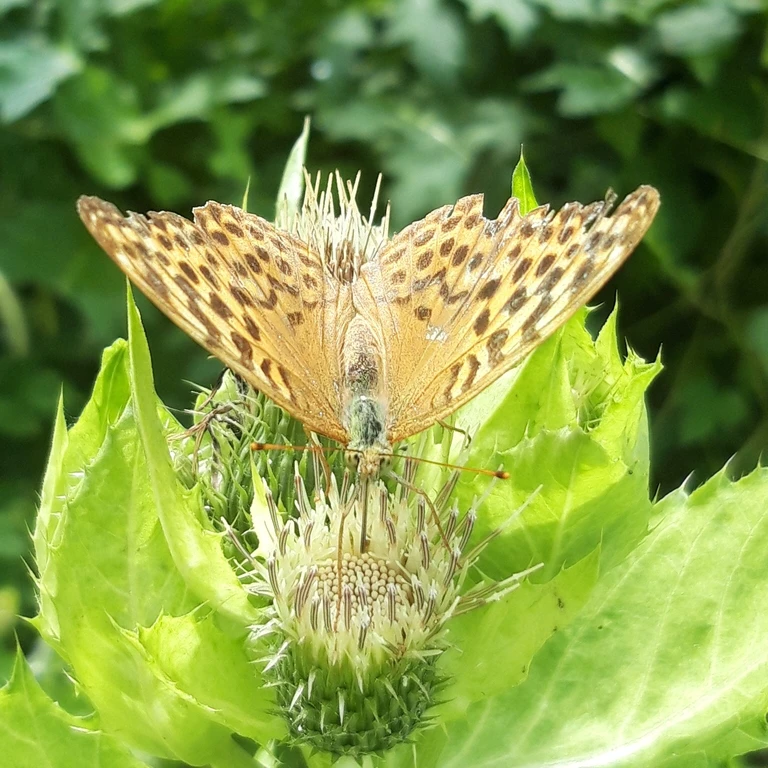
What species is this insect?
Argynnis paphia
